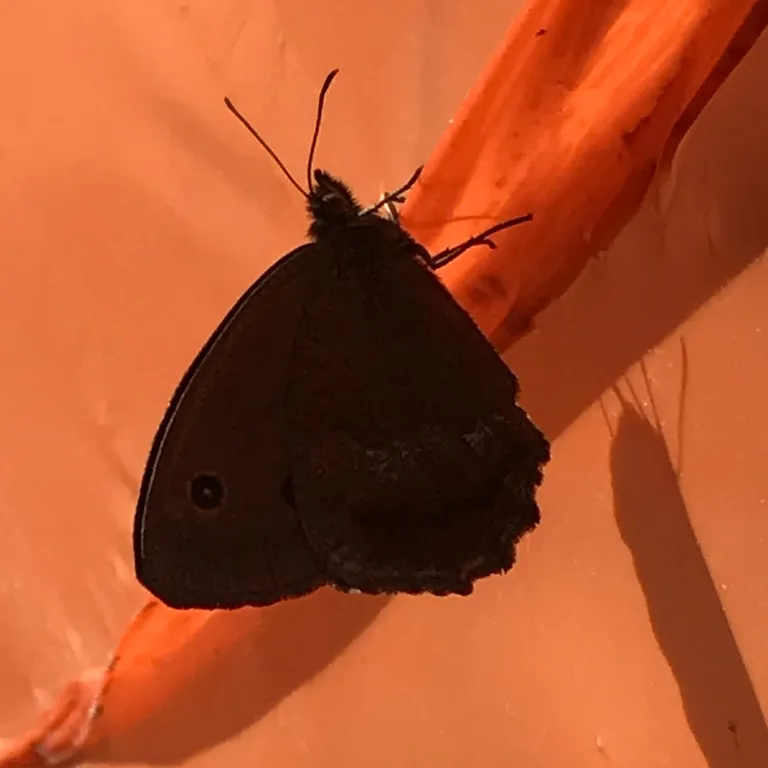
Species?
Minois dryas
